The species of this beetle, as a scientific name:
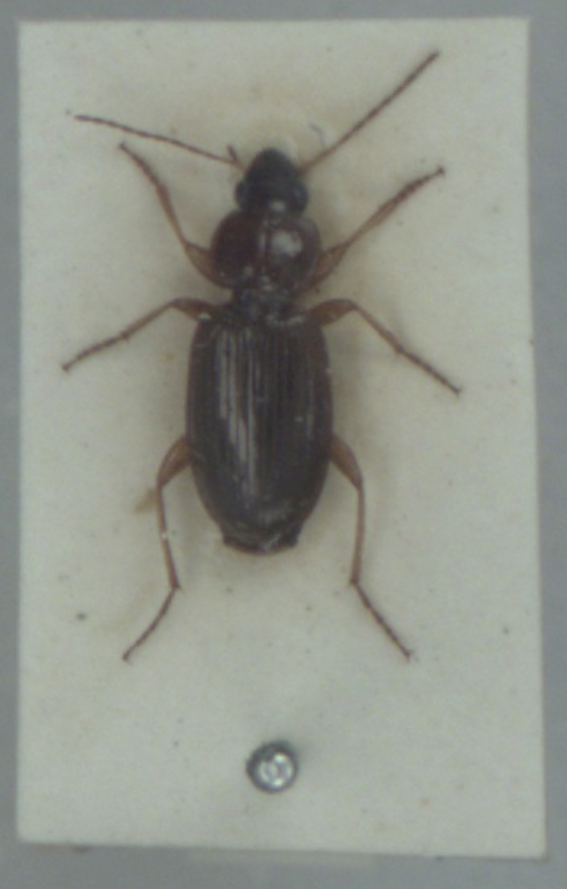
Olisthopus rotundatus
